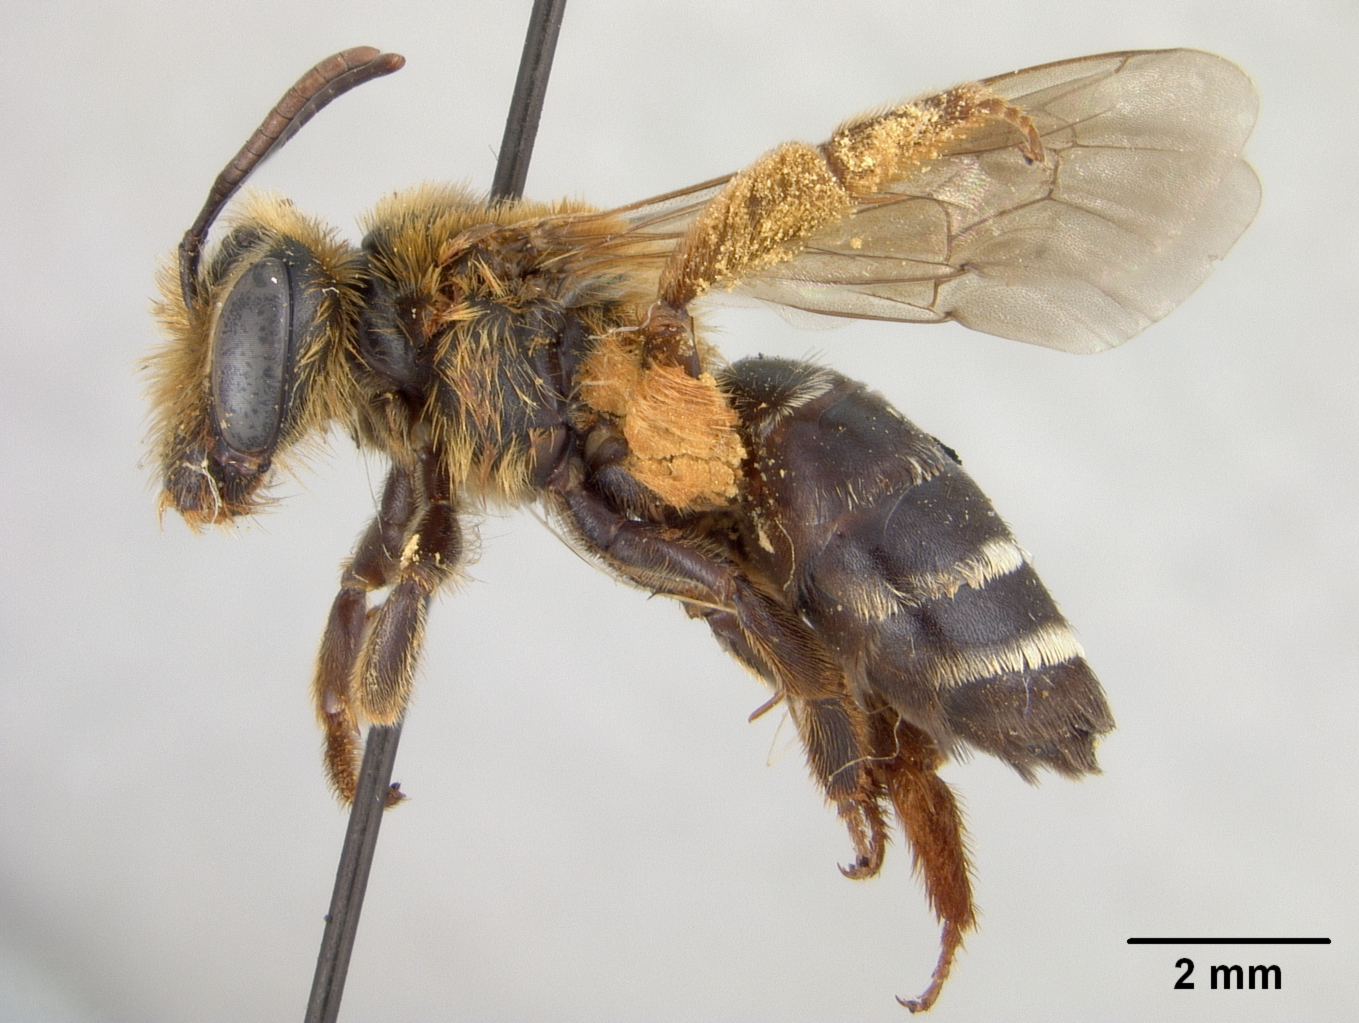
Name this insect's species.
Andrena mimetes
